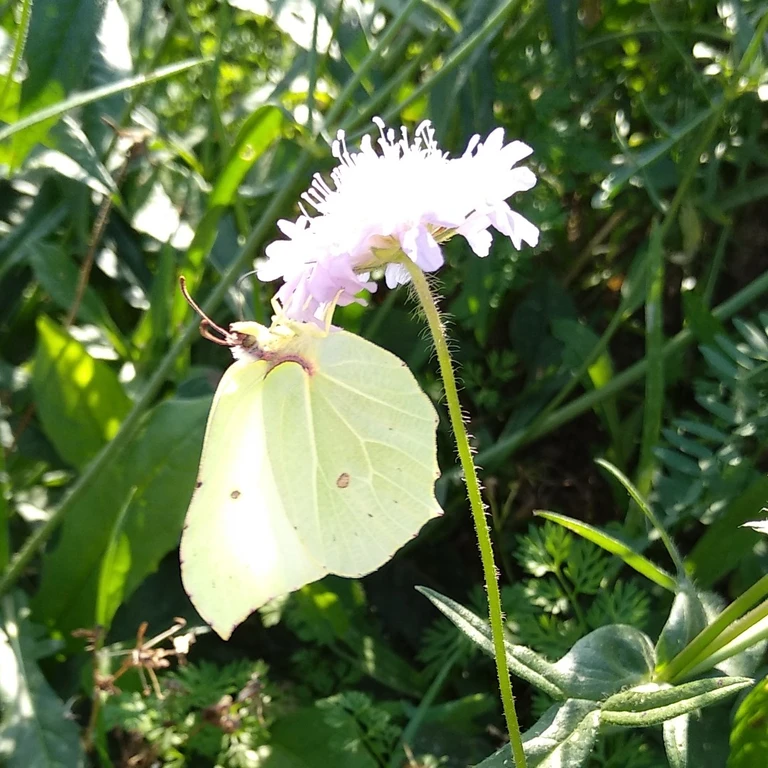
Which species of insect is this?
Gonepteryx rhamni
